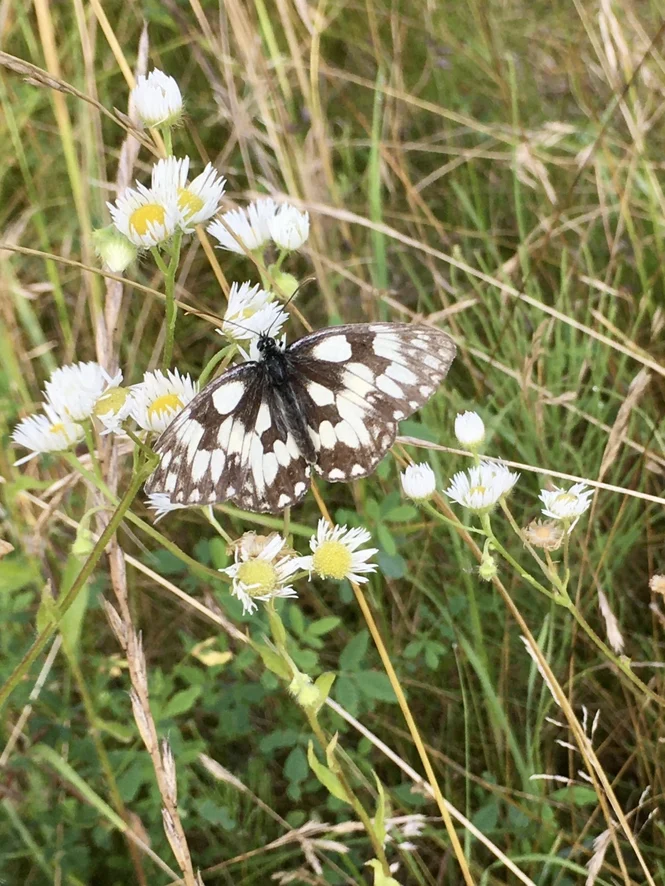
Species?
Melanargia galathea
